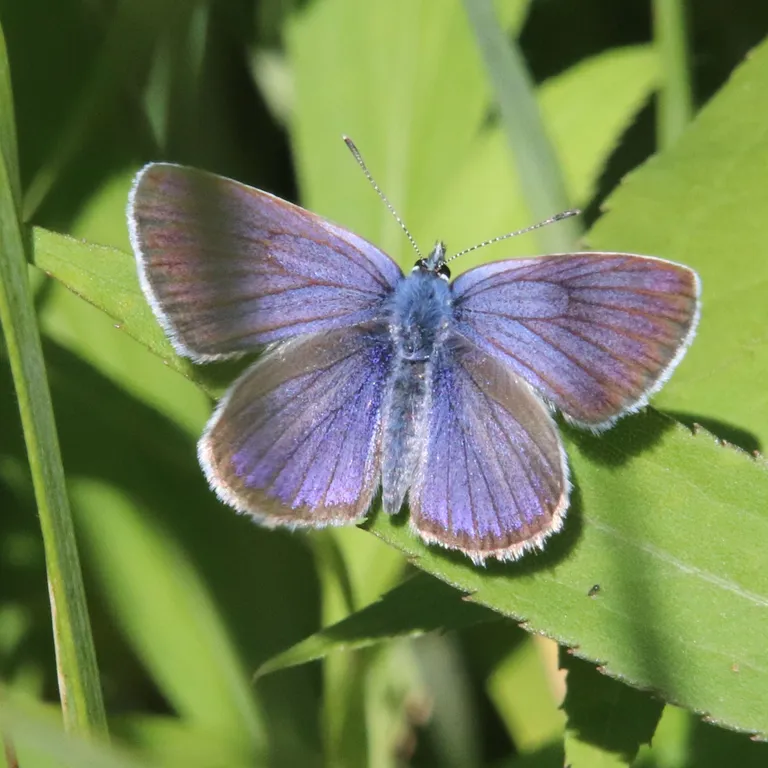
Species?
Cyaniris semiargus
